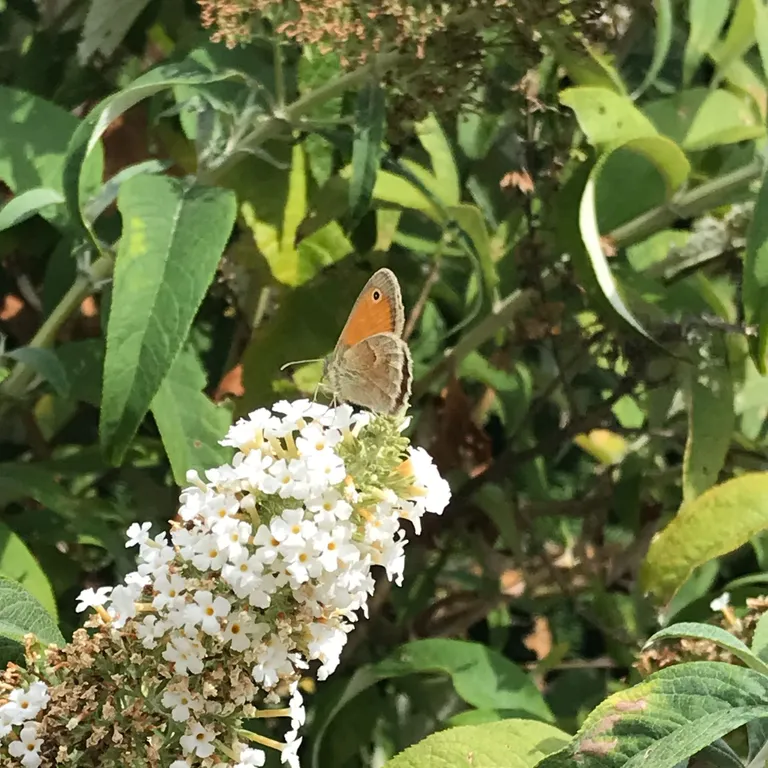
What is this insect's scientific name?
Coenonympha pamphilus
